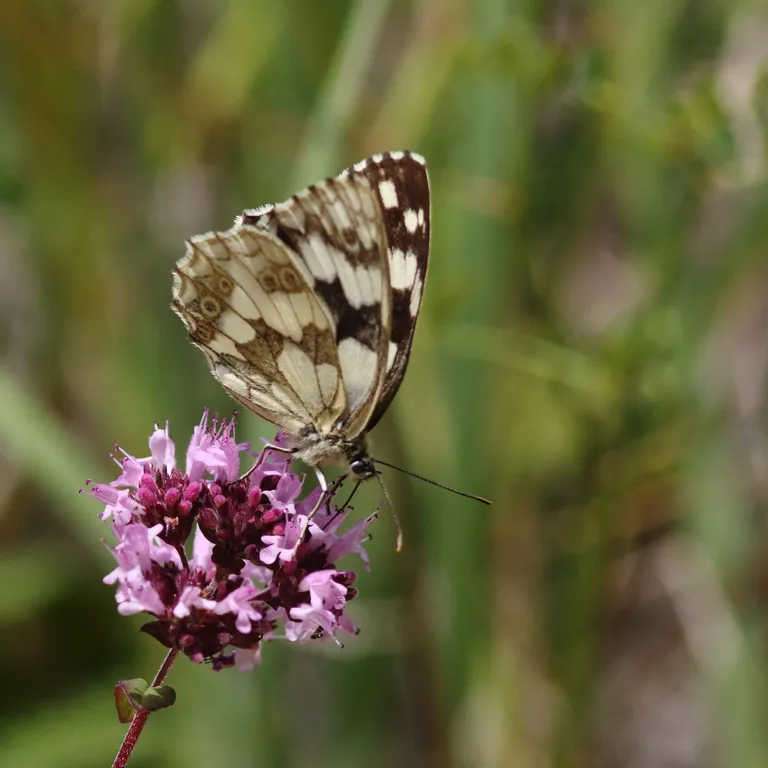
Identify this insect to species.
Melanargia galathea
